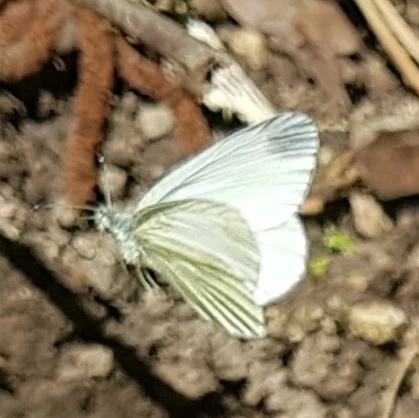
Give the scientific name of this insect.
Leptidea sinapis/juvernica
